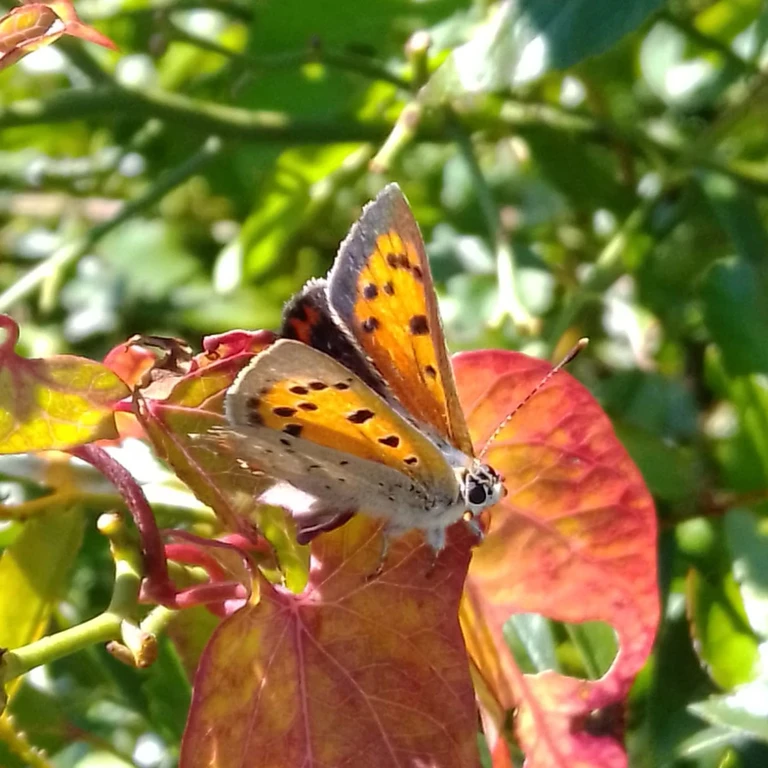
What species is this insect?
Lycaena phlaeas
